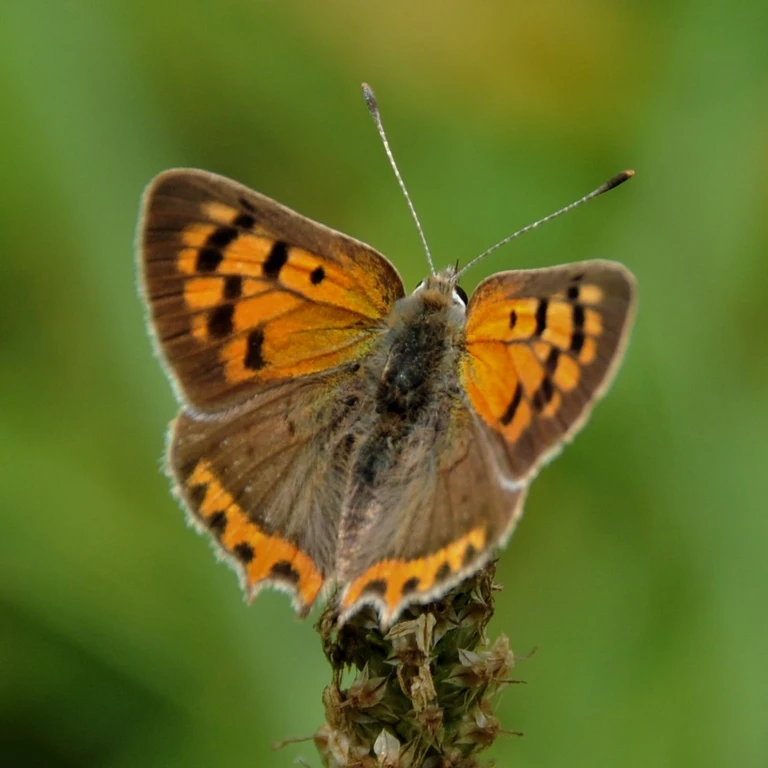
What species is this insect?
Lycaena phlaeas
